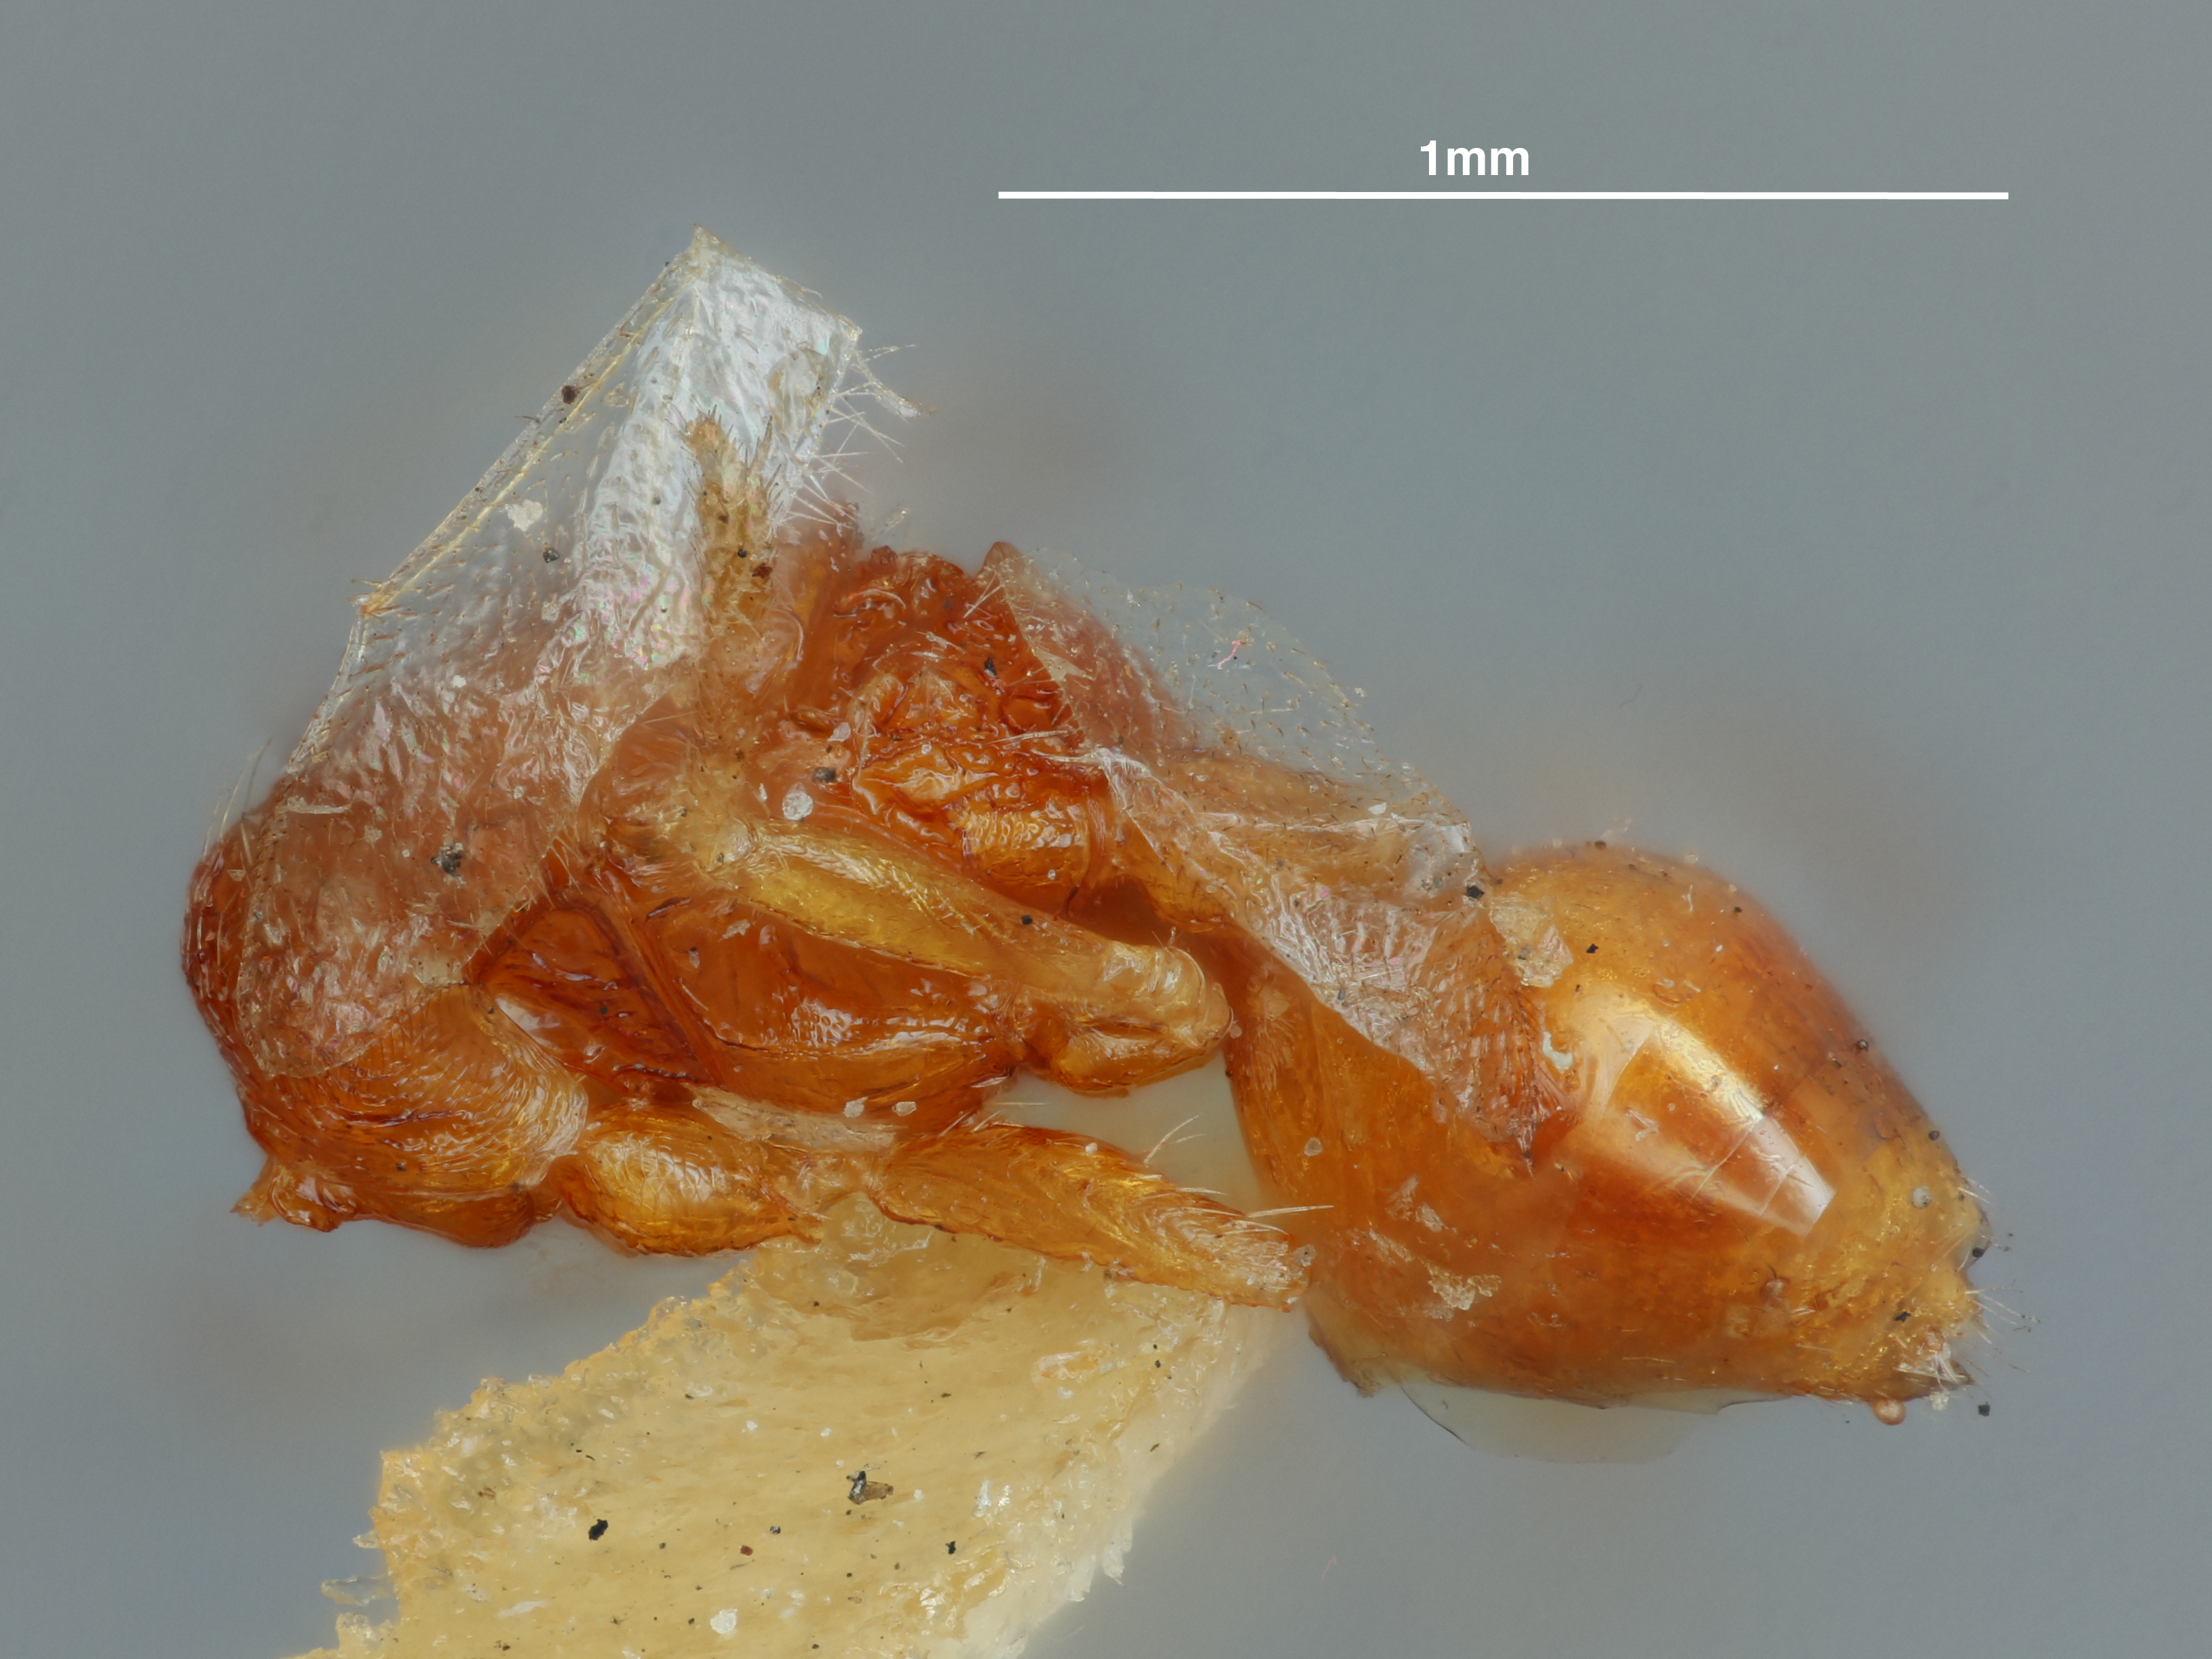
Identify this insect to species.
Stenomesius harrisinae
